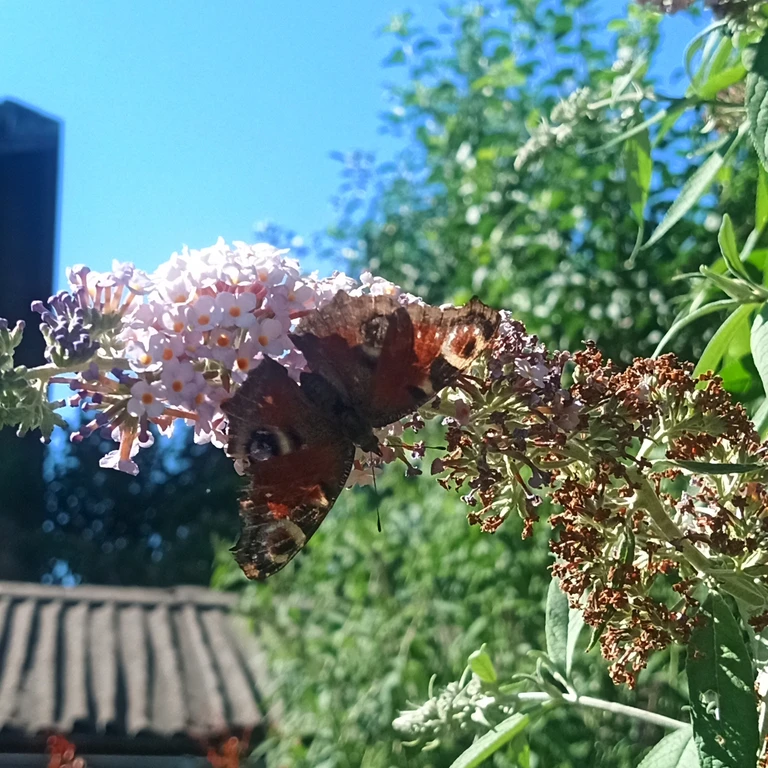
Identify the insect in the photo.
Aglais io
